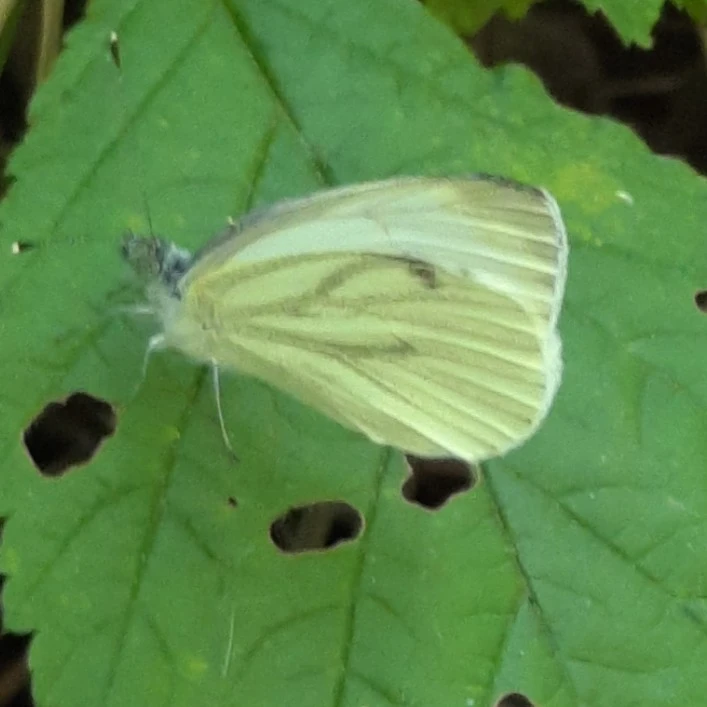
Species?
Pieris napi
